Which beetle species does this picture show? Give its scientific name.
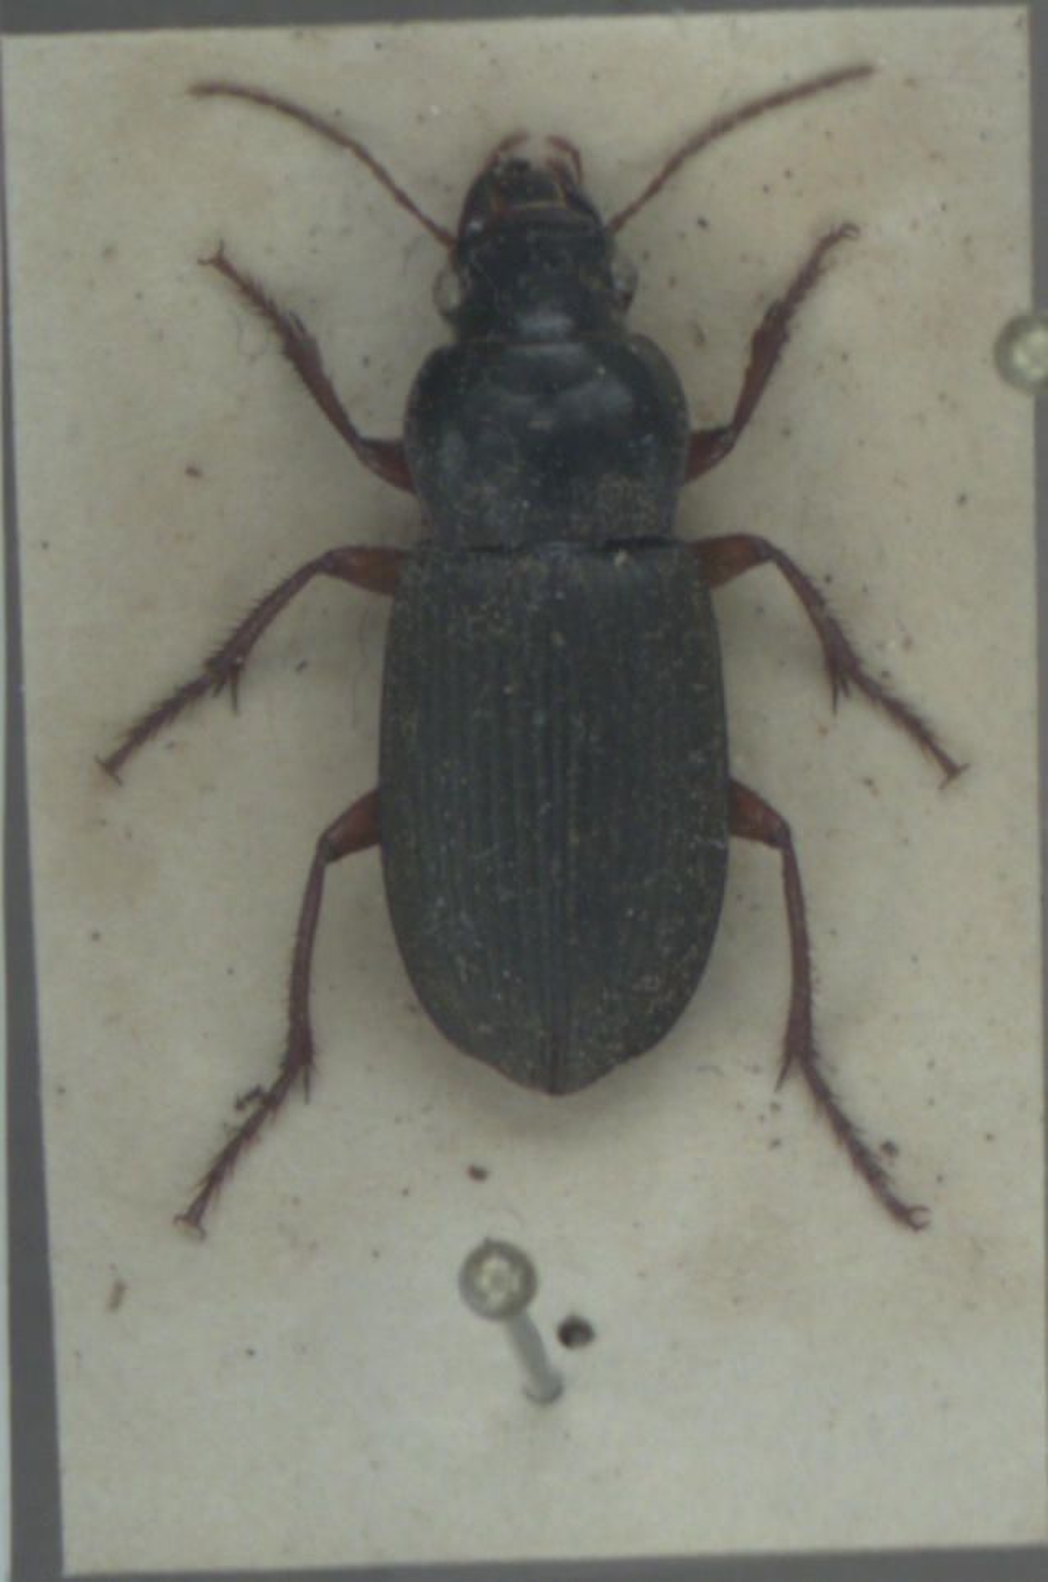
Harpalus rufipes
